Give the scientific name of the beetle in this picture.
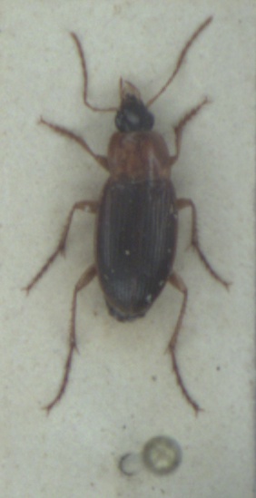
Calathus cinctus
